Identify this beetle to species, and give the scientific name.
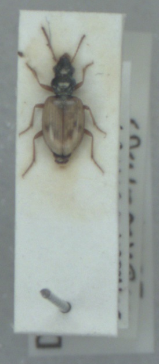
Bembidion pallidipenne
